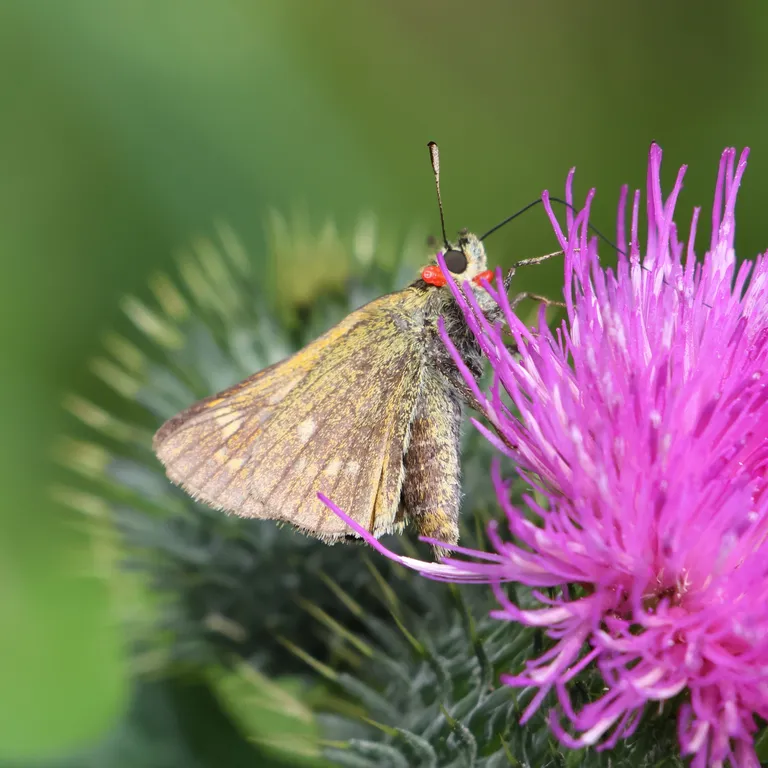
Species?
Ochlodes sylvanus (also Ochlodes venata)
